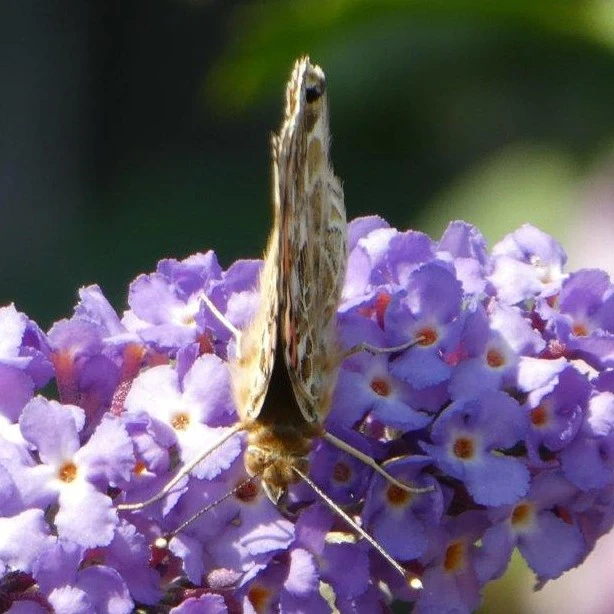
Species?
Vanessa cardui
